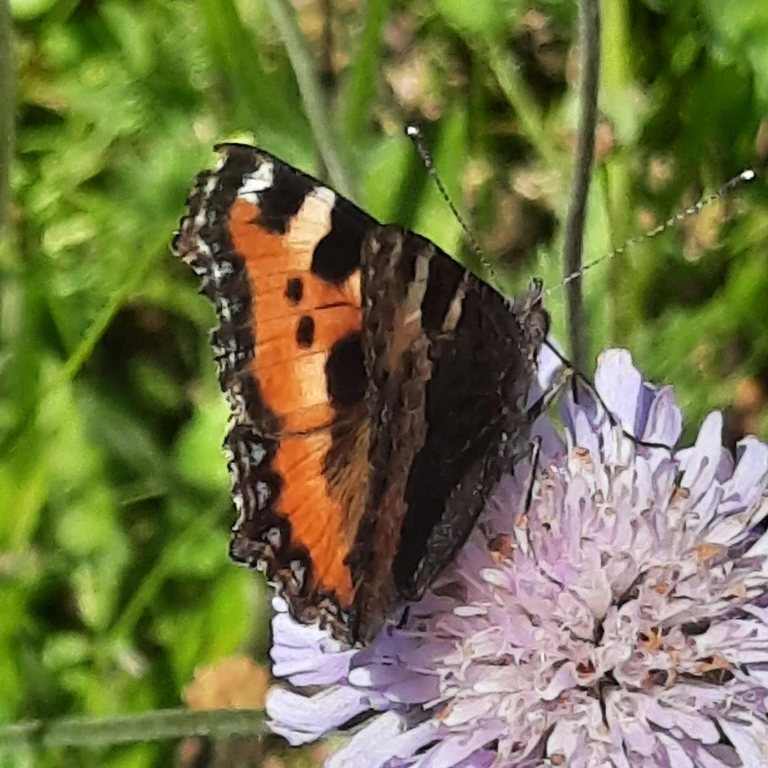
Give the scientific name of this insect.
Aglais urticae
